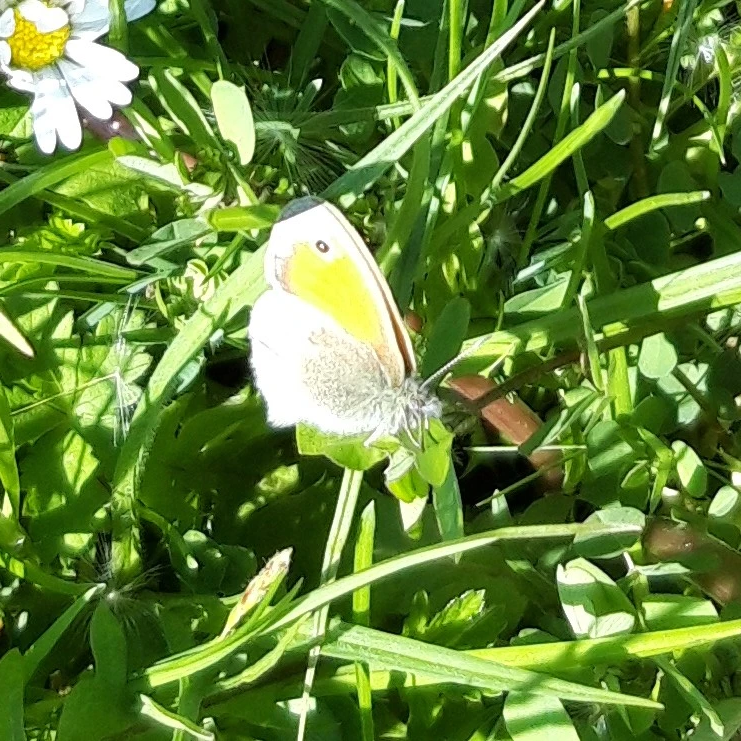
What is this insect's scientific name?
Coenonympha pamphilus
